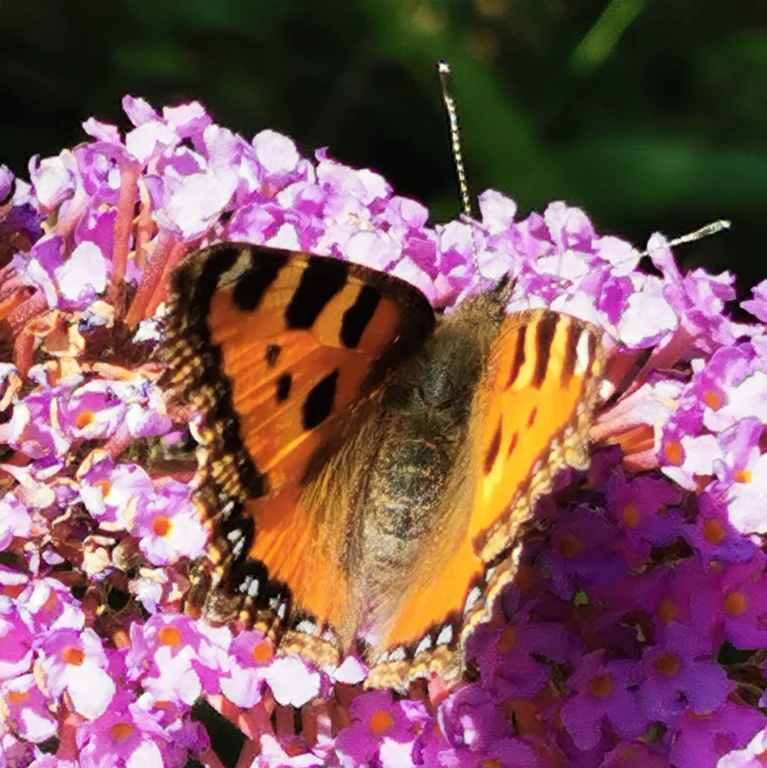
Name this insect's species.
Aglais urticae
